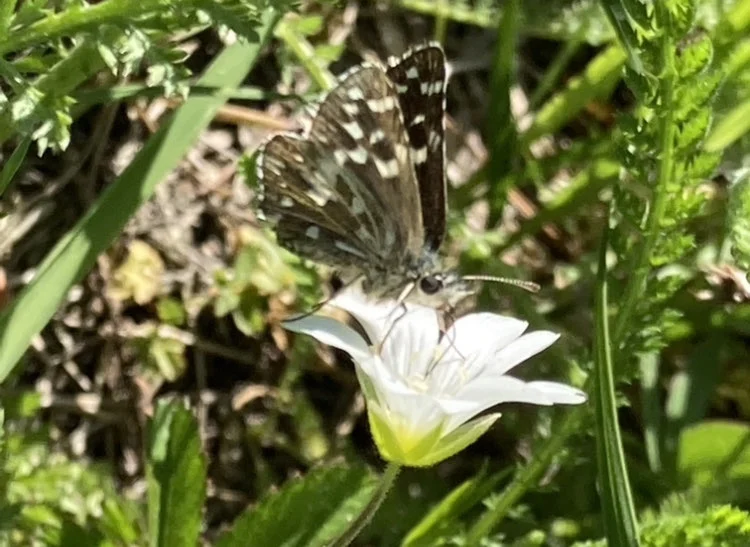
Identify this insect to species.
Pyrgus malvae
